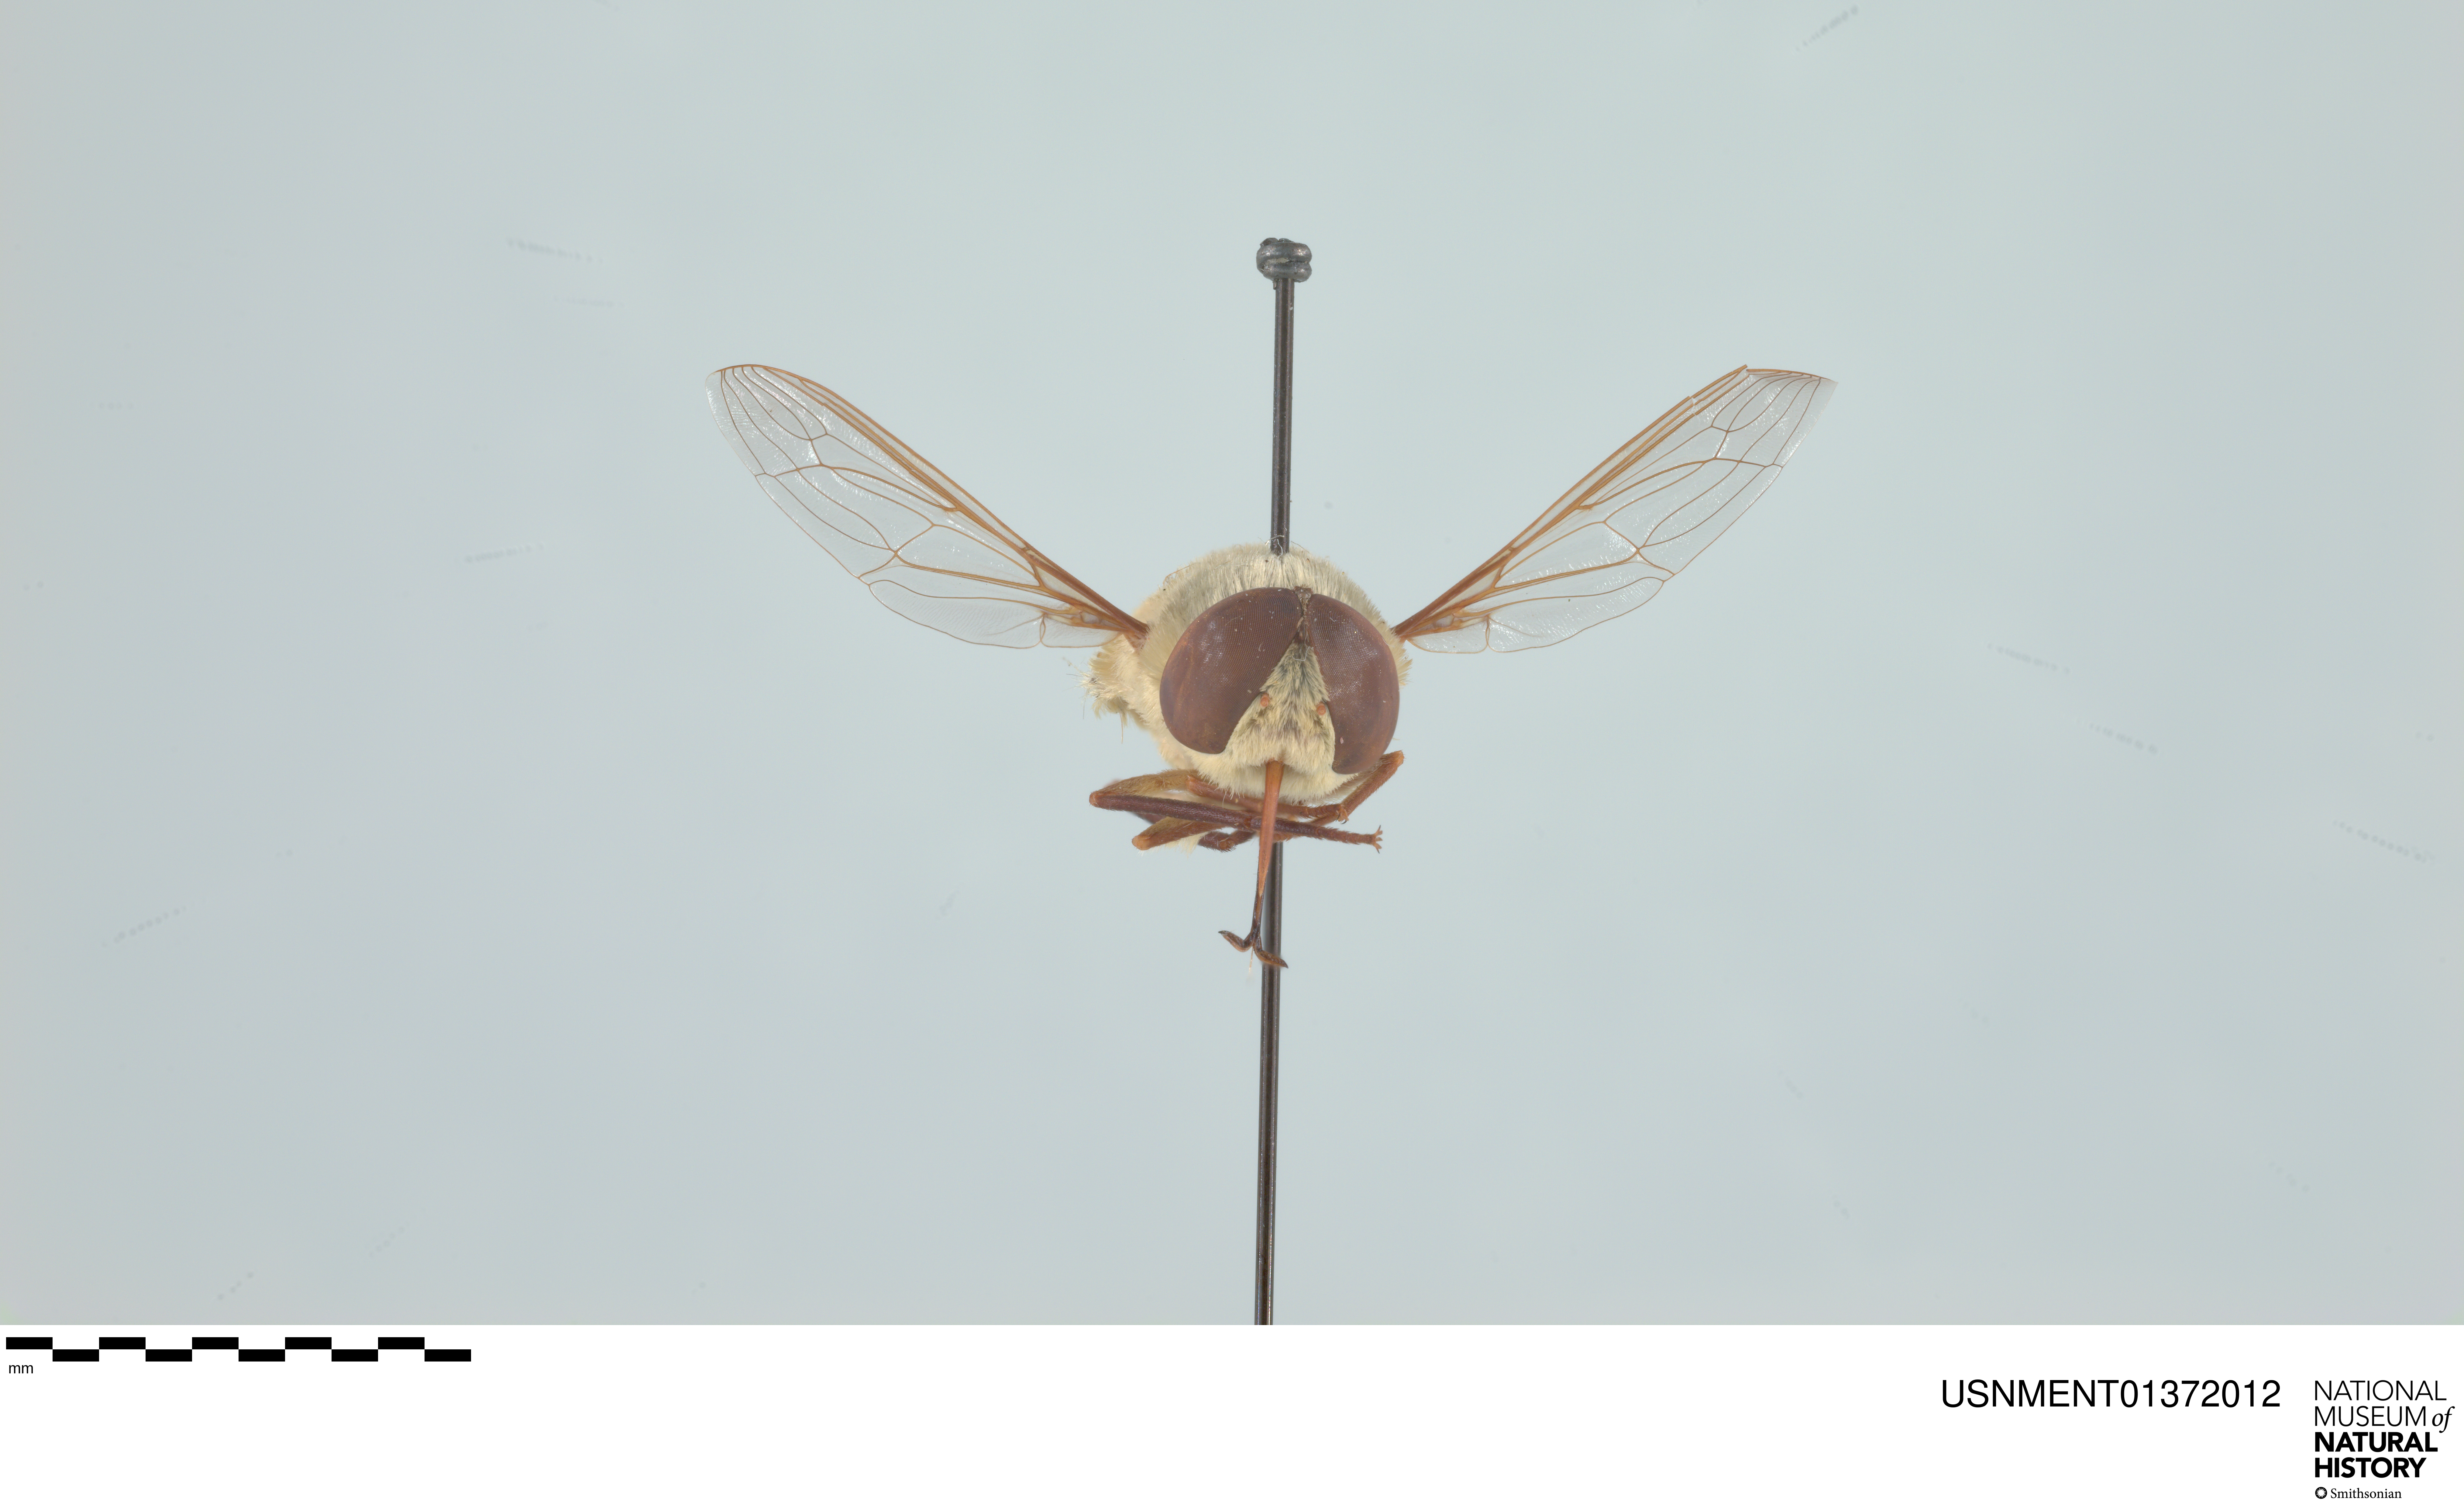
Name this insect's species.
Neorhynchocephalus volaticus
